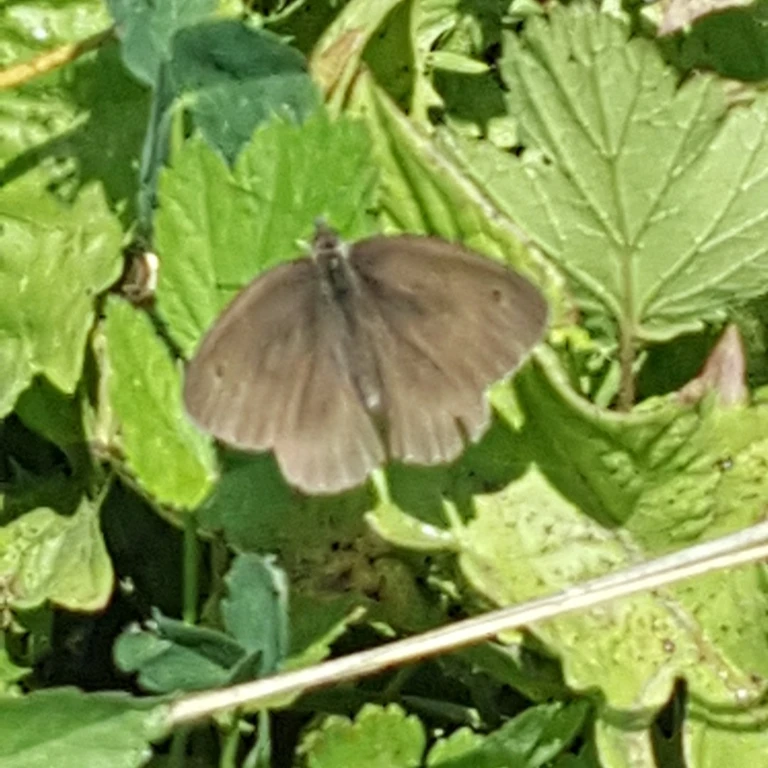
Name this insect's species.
Maniola jurtina
